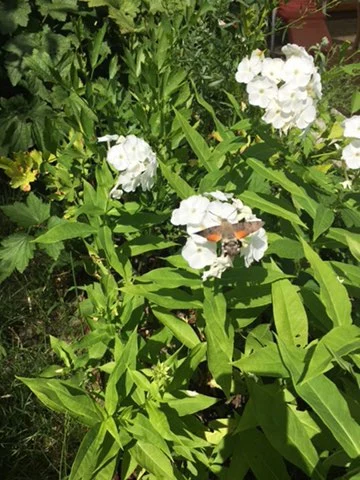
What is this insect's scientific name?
Macroglossum stellatarum
